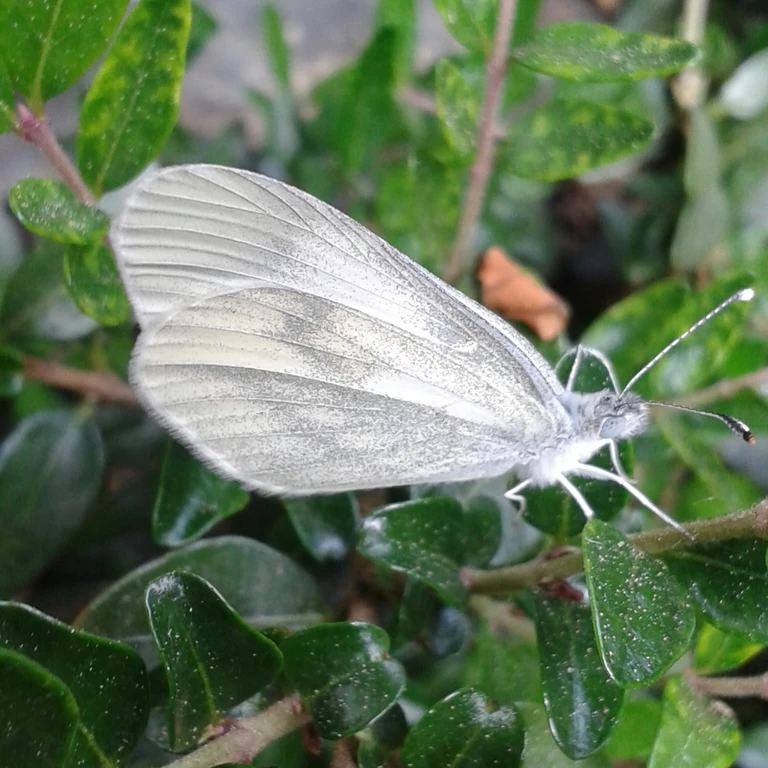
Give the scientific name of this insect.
Leptidea sinapis/juvernica
